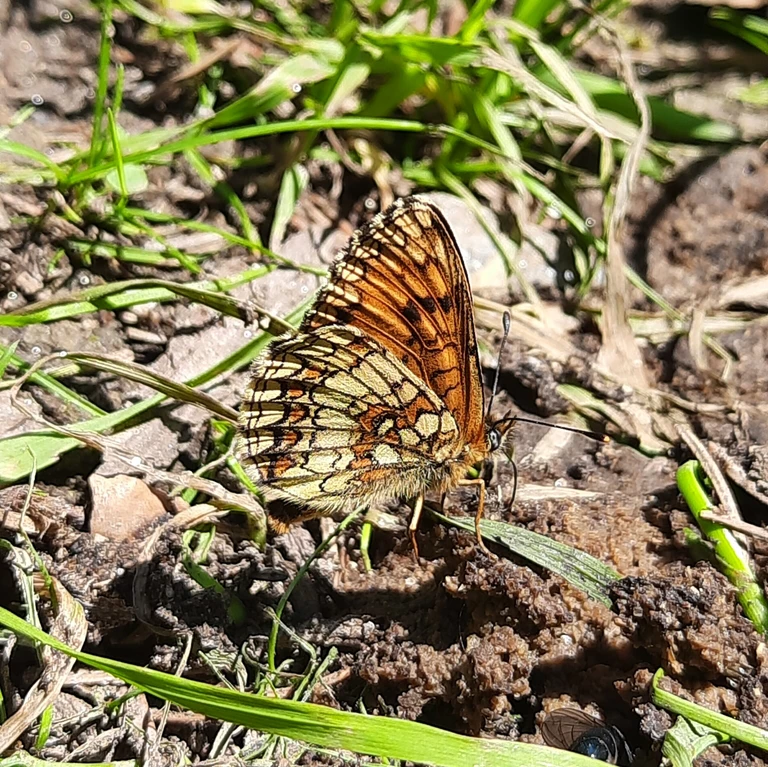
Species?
Melitaea aurelia (also Mellicta aurelia)
